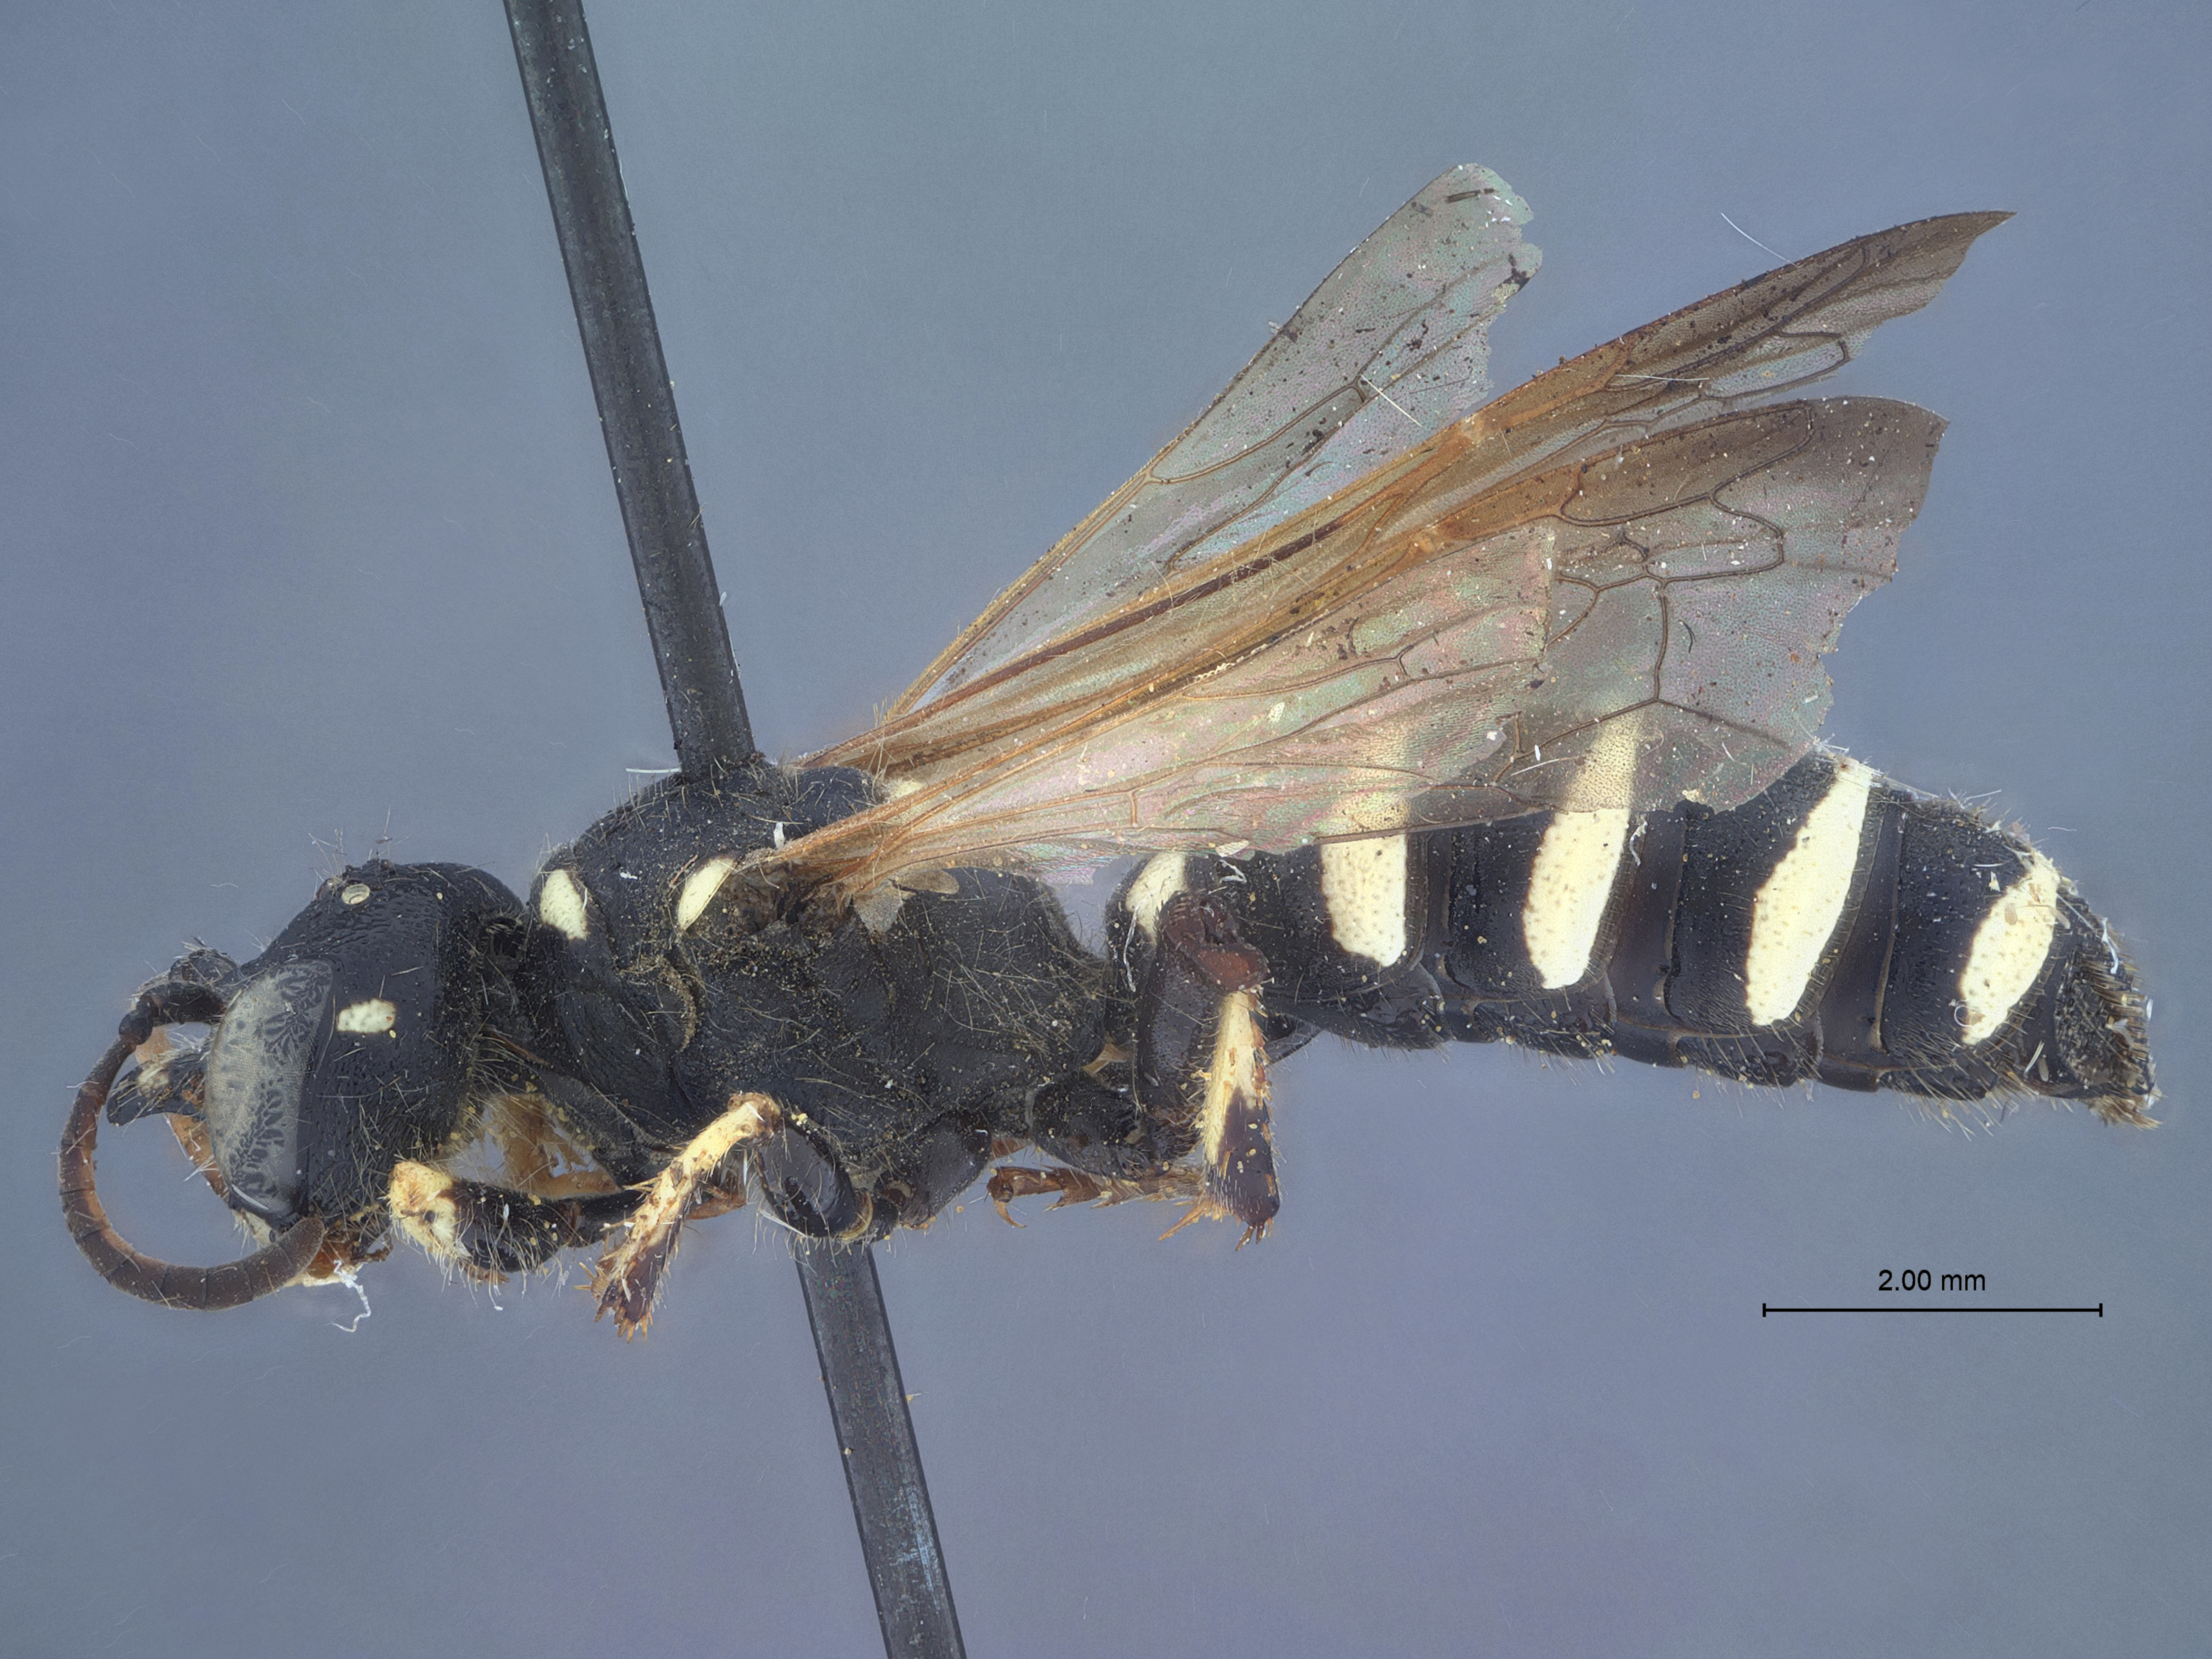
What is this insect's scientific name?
Cerceris aequalis
